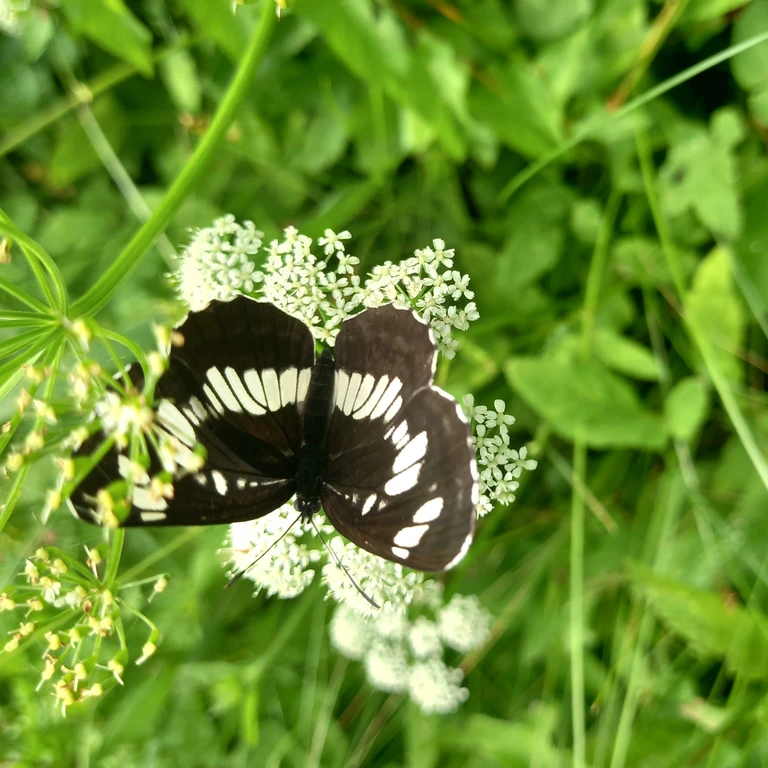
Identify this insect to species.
Neptis rivularis
